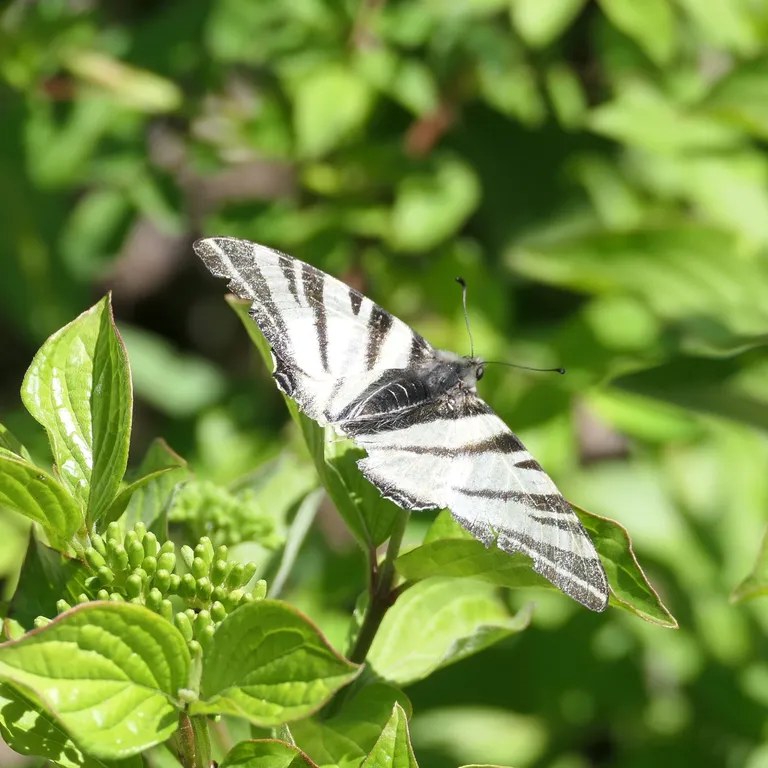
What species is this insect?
Iphiclides podalirius
